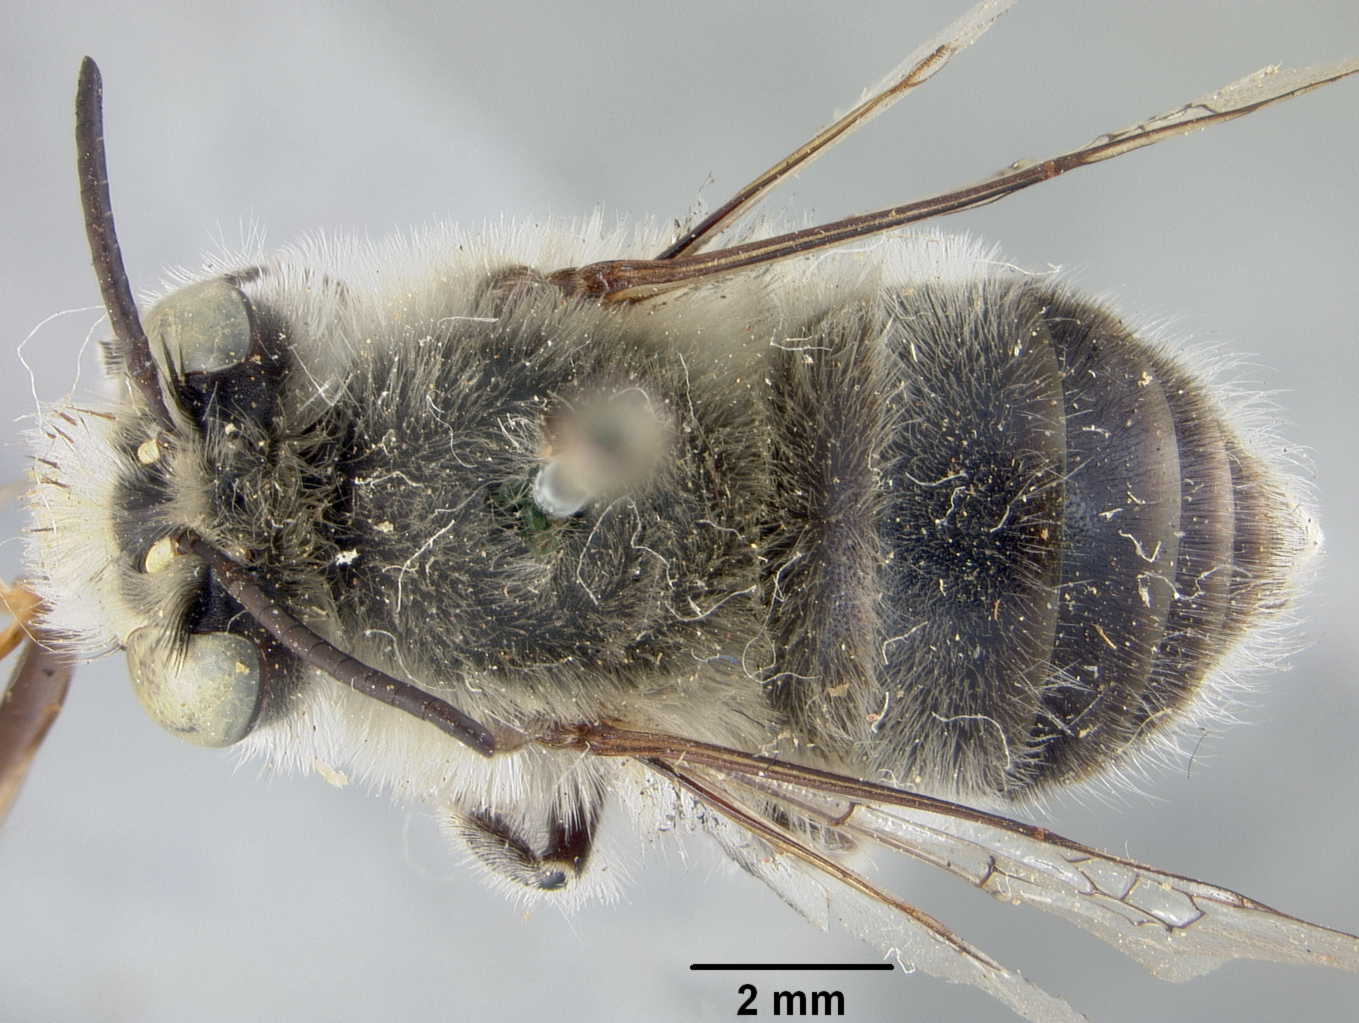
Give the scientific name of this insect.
Anthophora gohrmanae
